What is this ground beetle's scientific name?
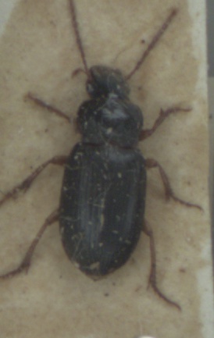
Ophonus rufibarbis
